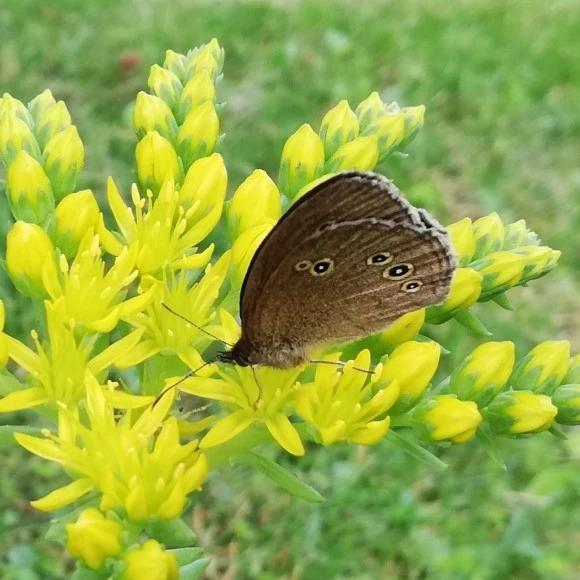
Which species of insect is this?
Aphantopus hyperantus
